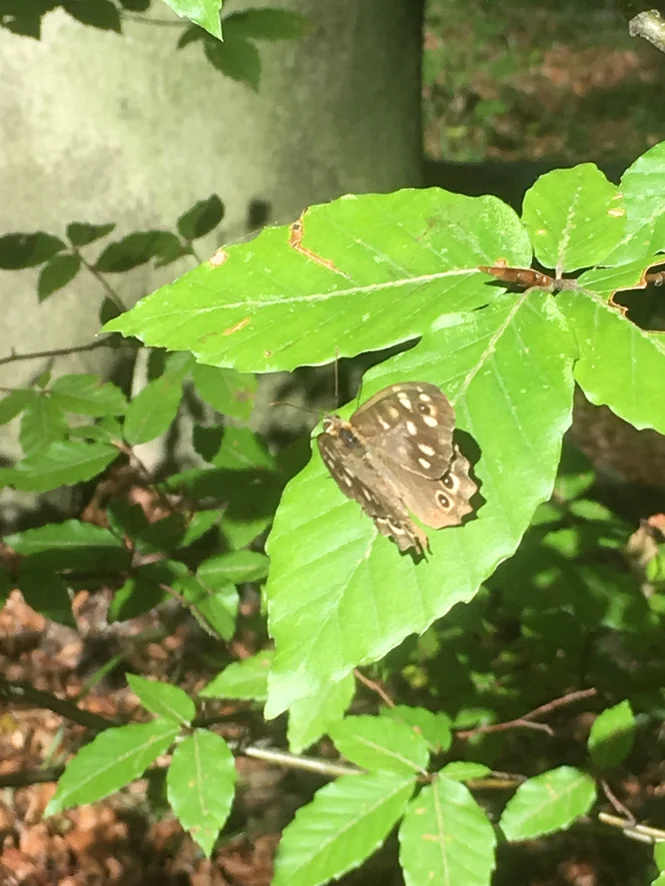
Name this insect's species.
Pararge aegeria
